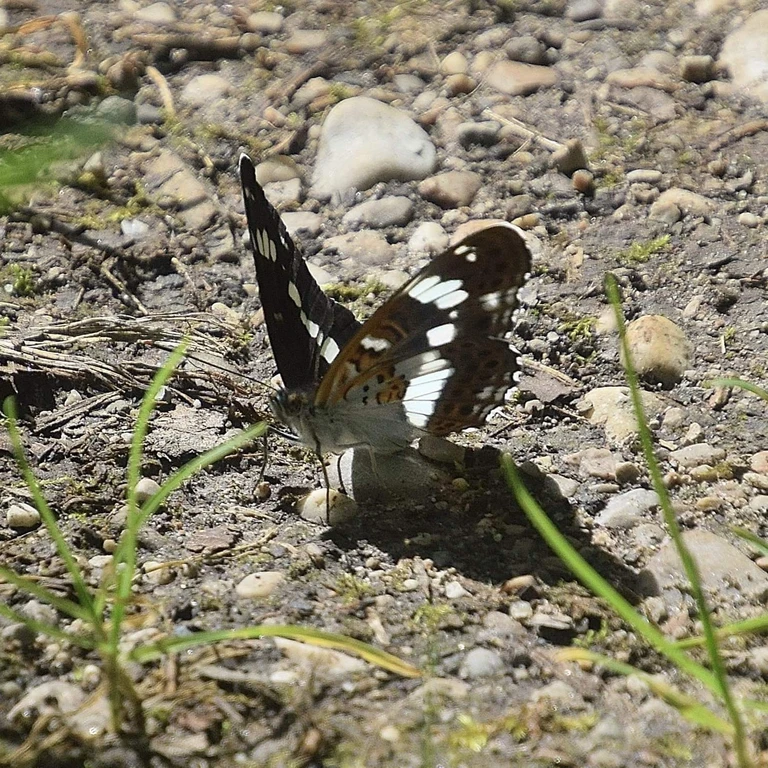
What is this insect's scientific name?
Limenitis camilla (also Ladoga camilla)
